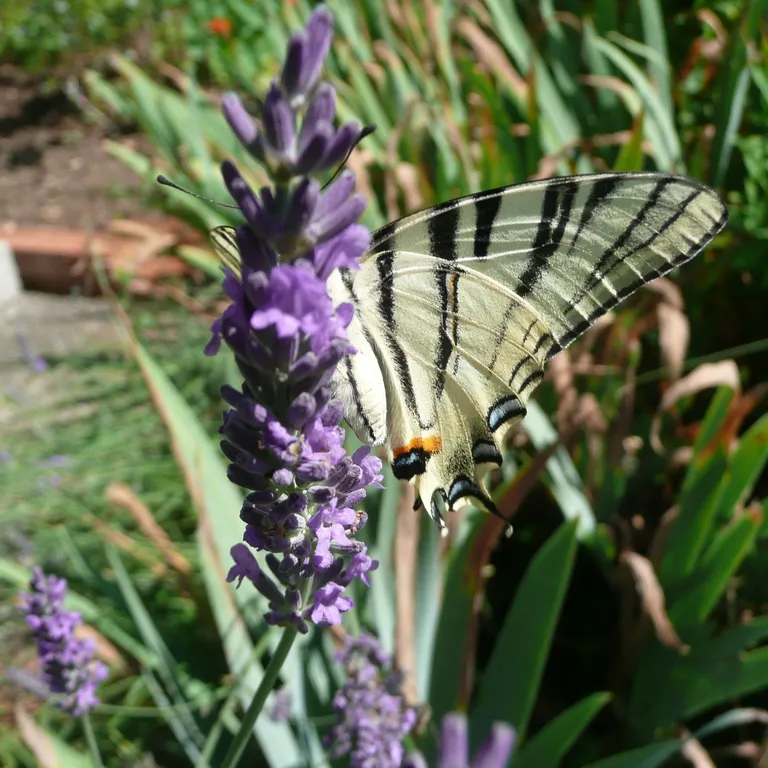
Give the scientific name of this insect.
Iphiclides podalirius
